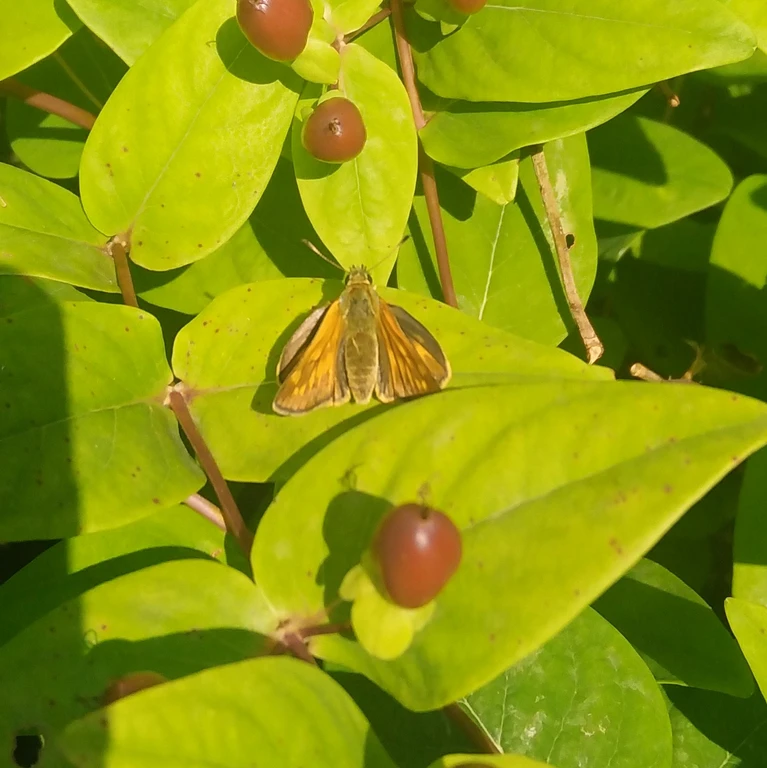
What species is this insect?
Ochlodes sylvanus (also Ochlodes venata)
